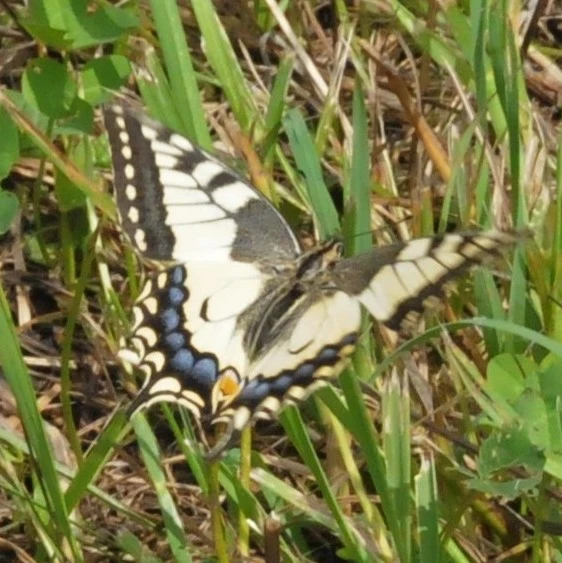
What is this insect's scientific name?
Papilio machaon
